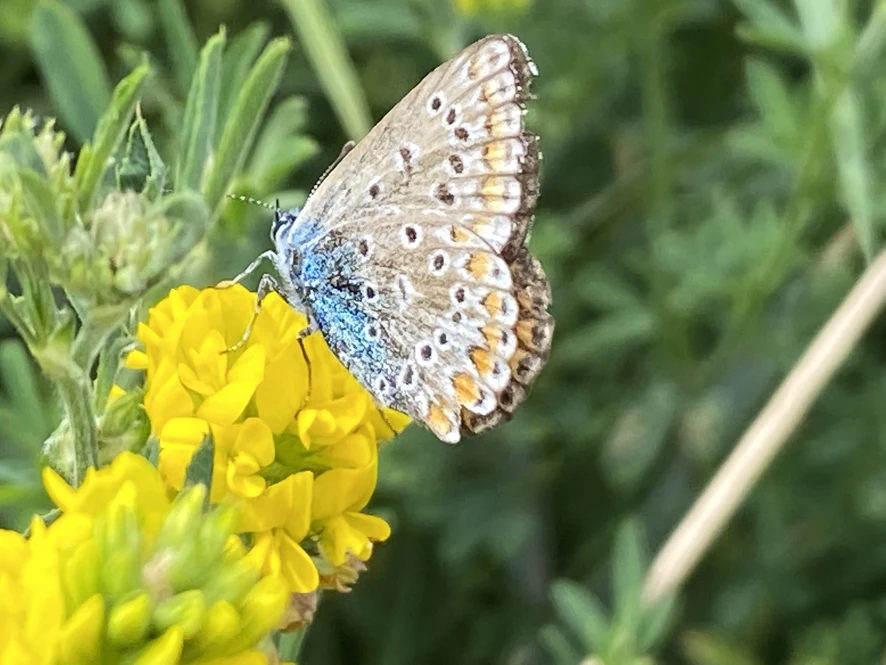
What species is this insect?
Polyommatus icarus
